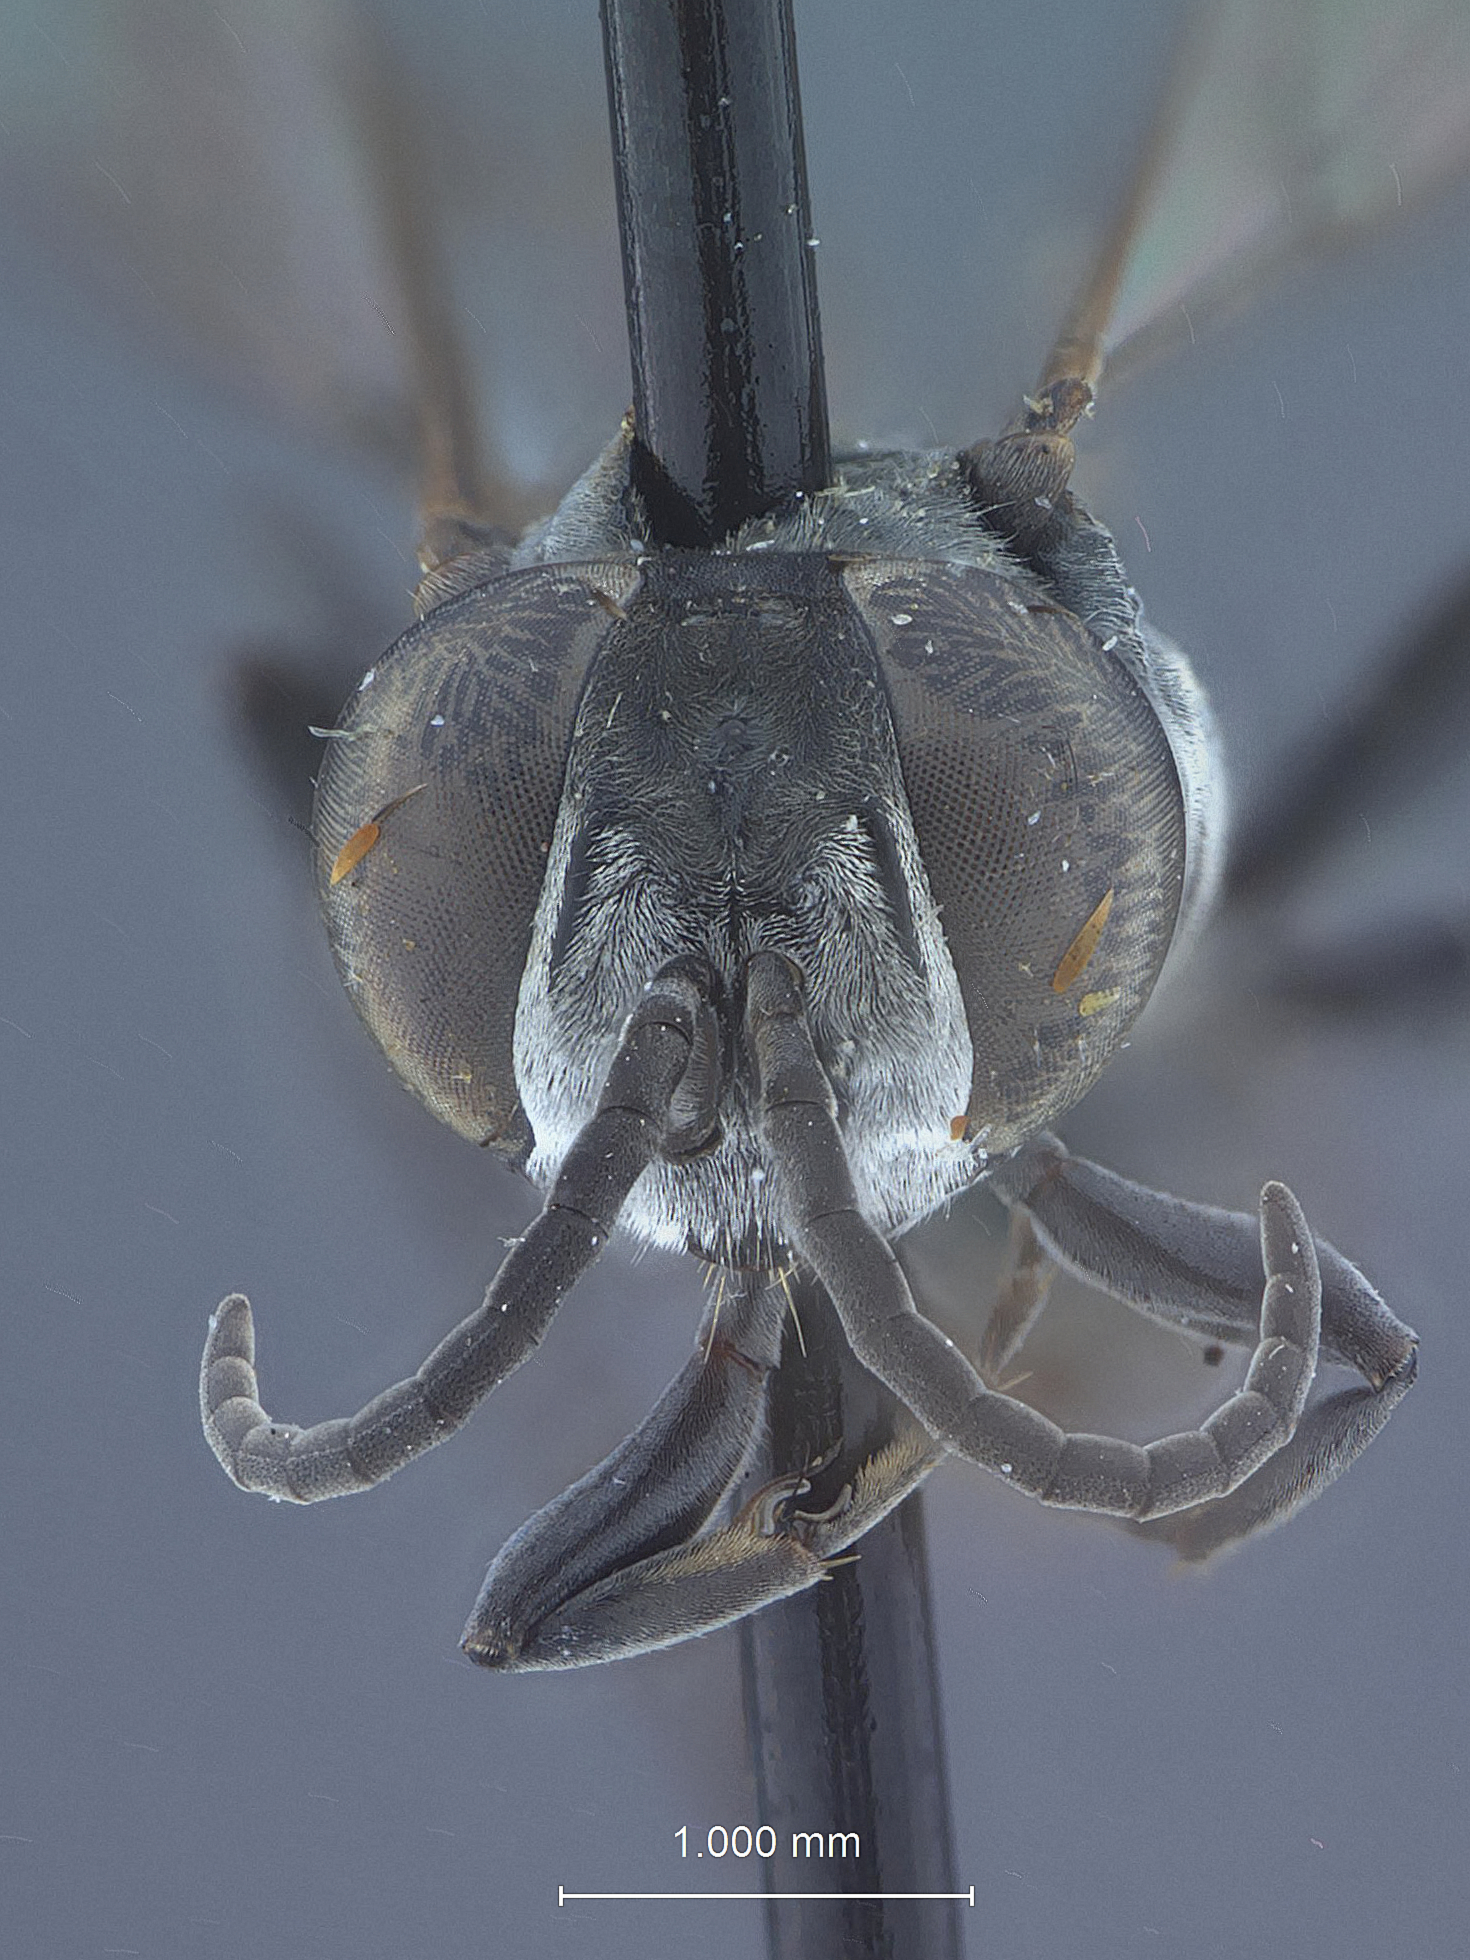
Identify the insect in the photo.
Liris radulina
